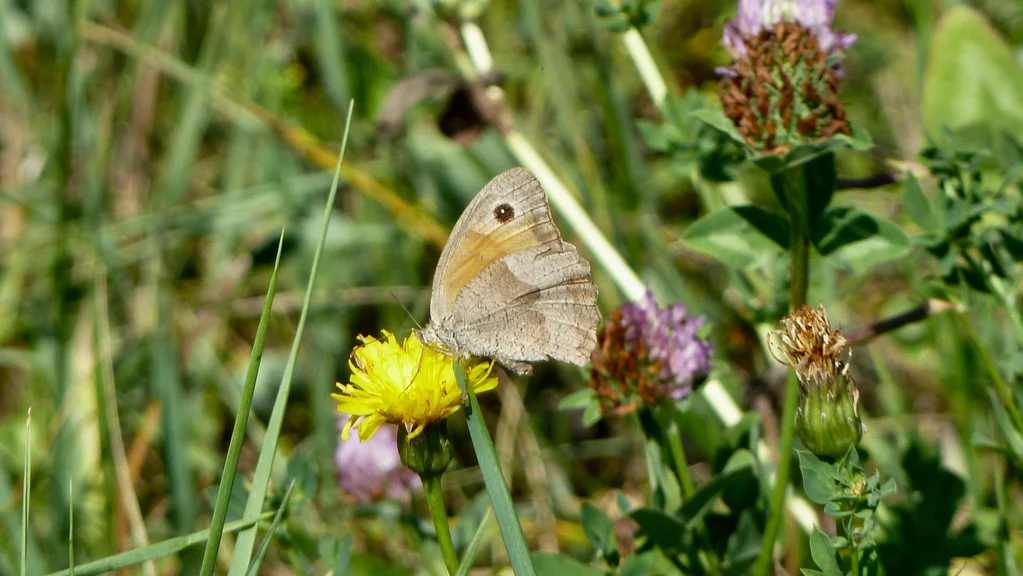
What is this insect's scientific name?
Maniola jurtina
